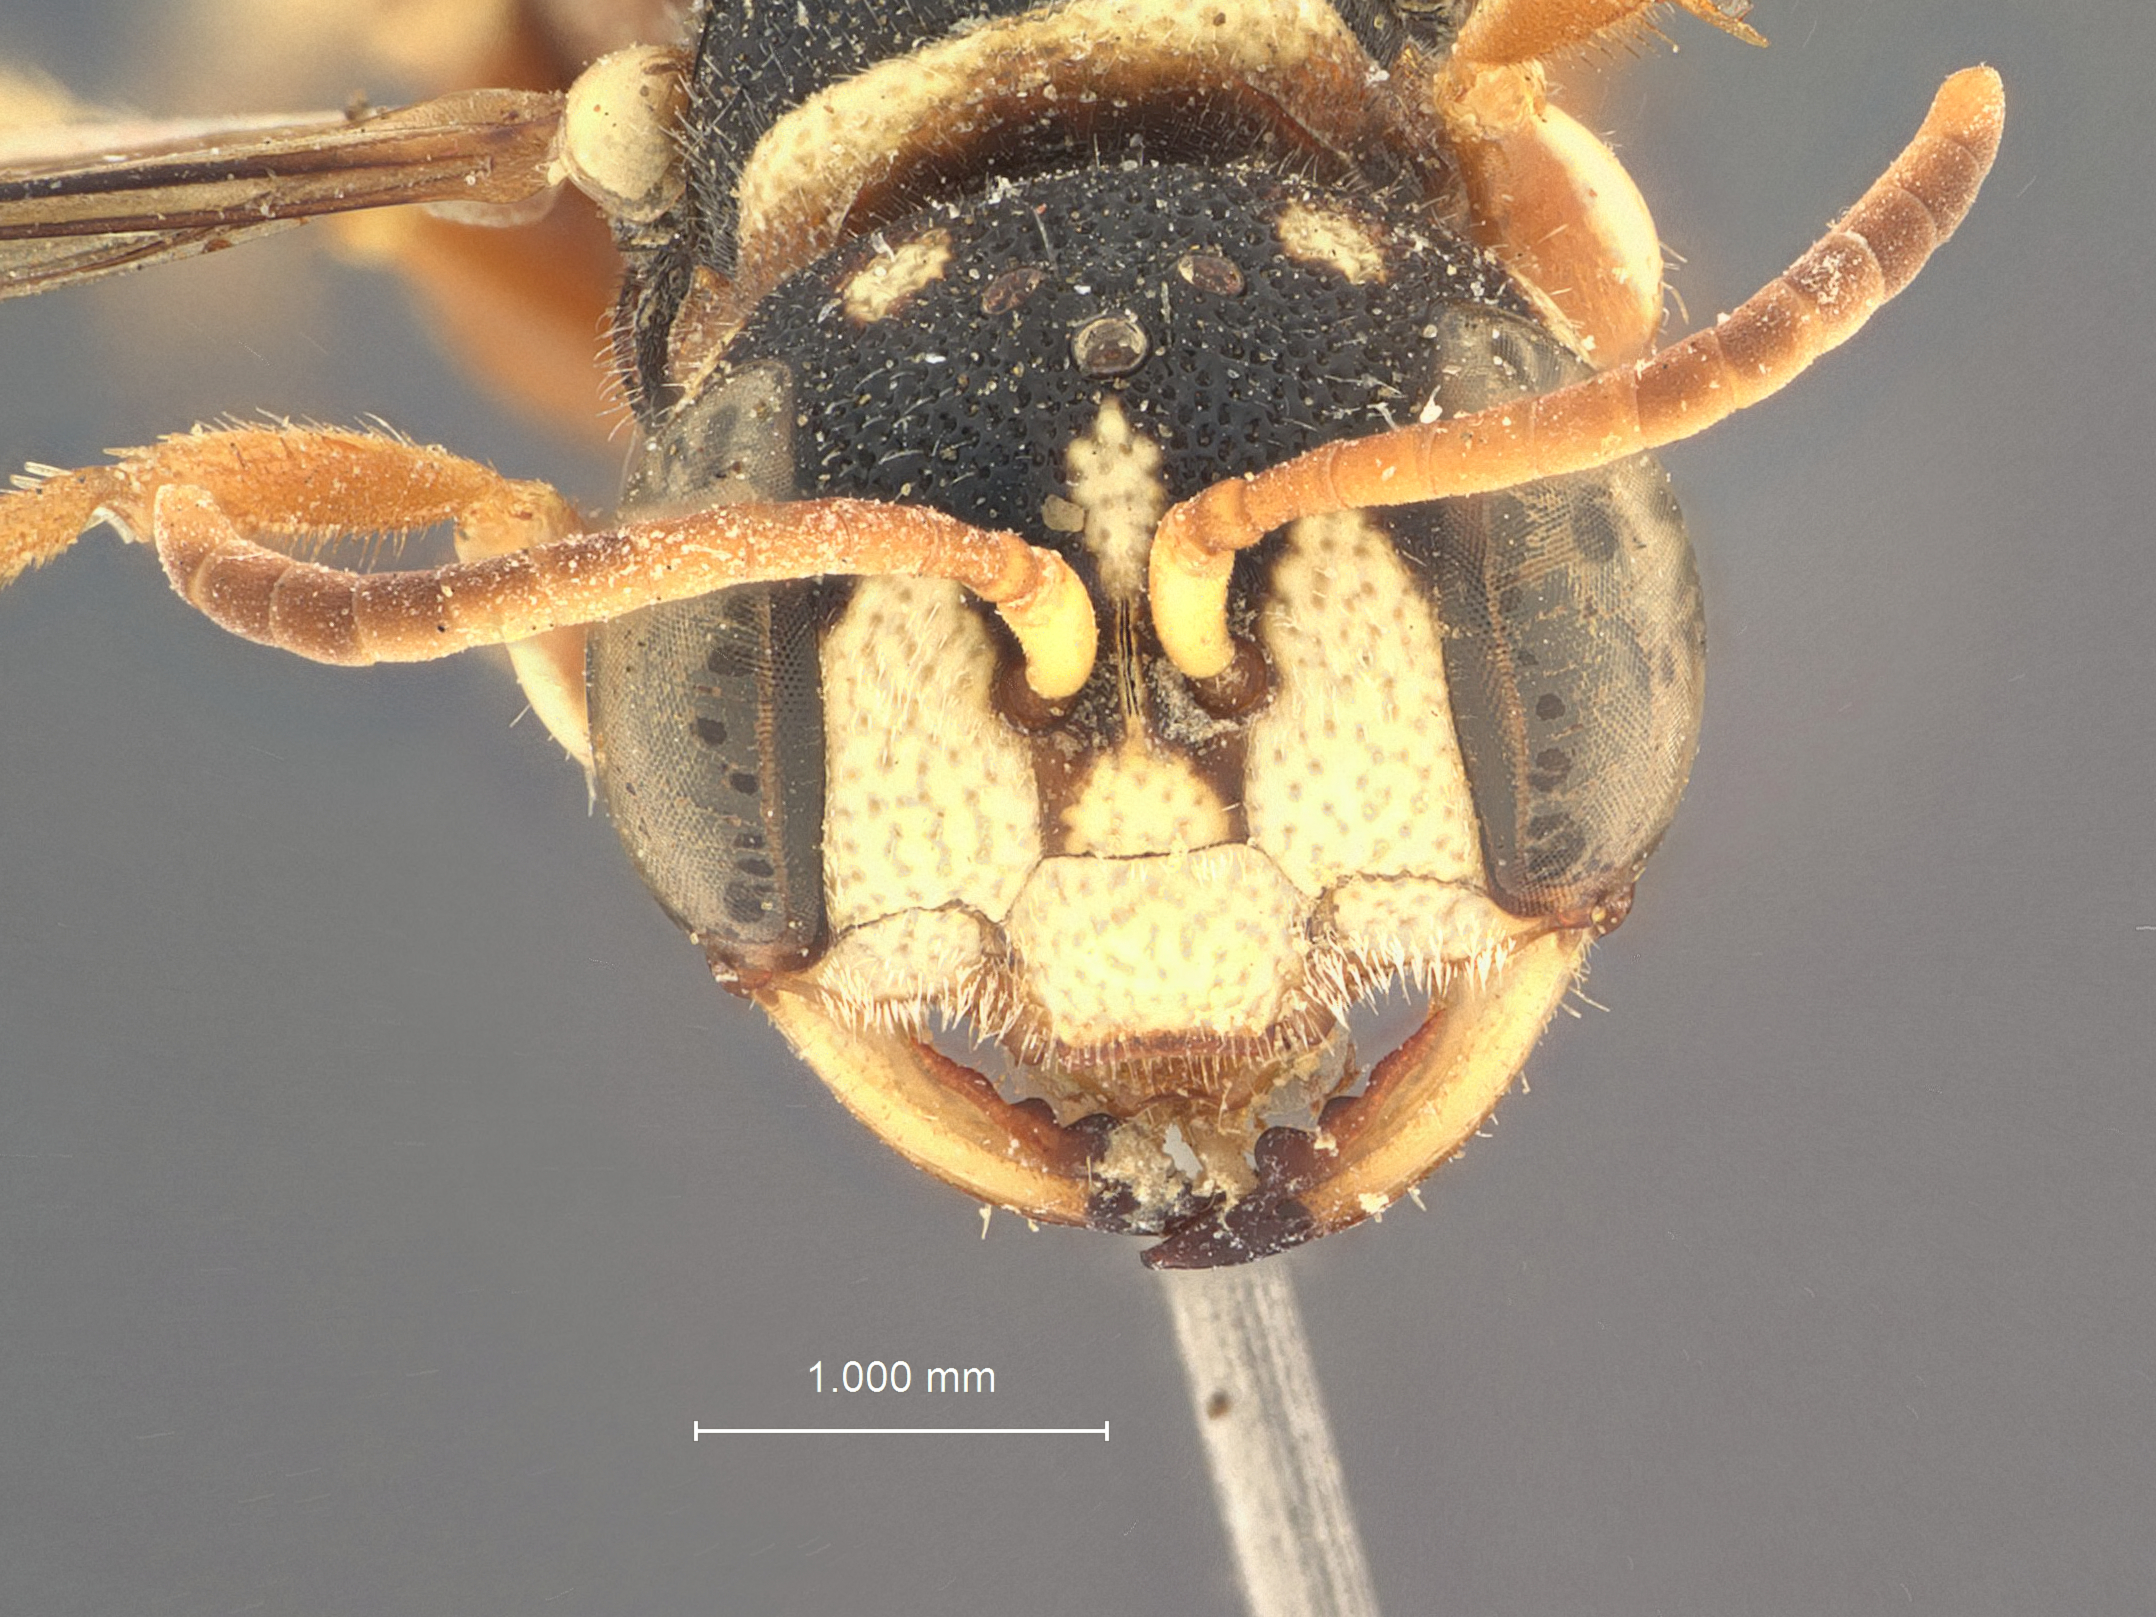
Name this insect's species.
Cerceris lateriproducta
